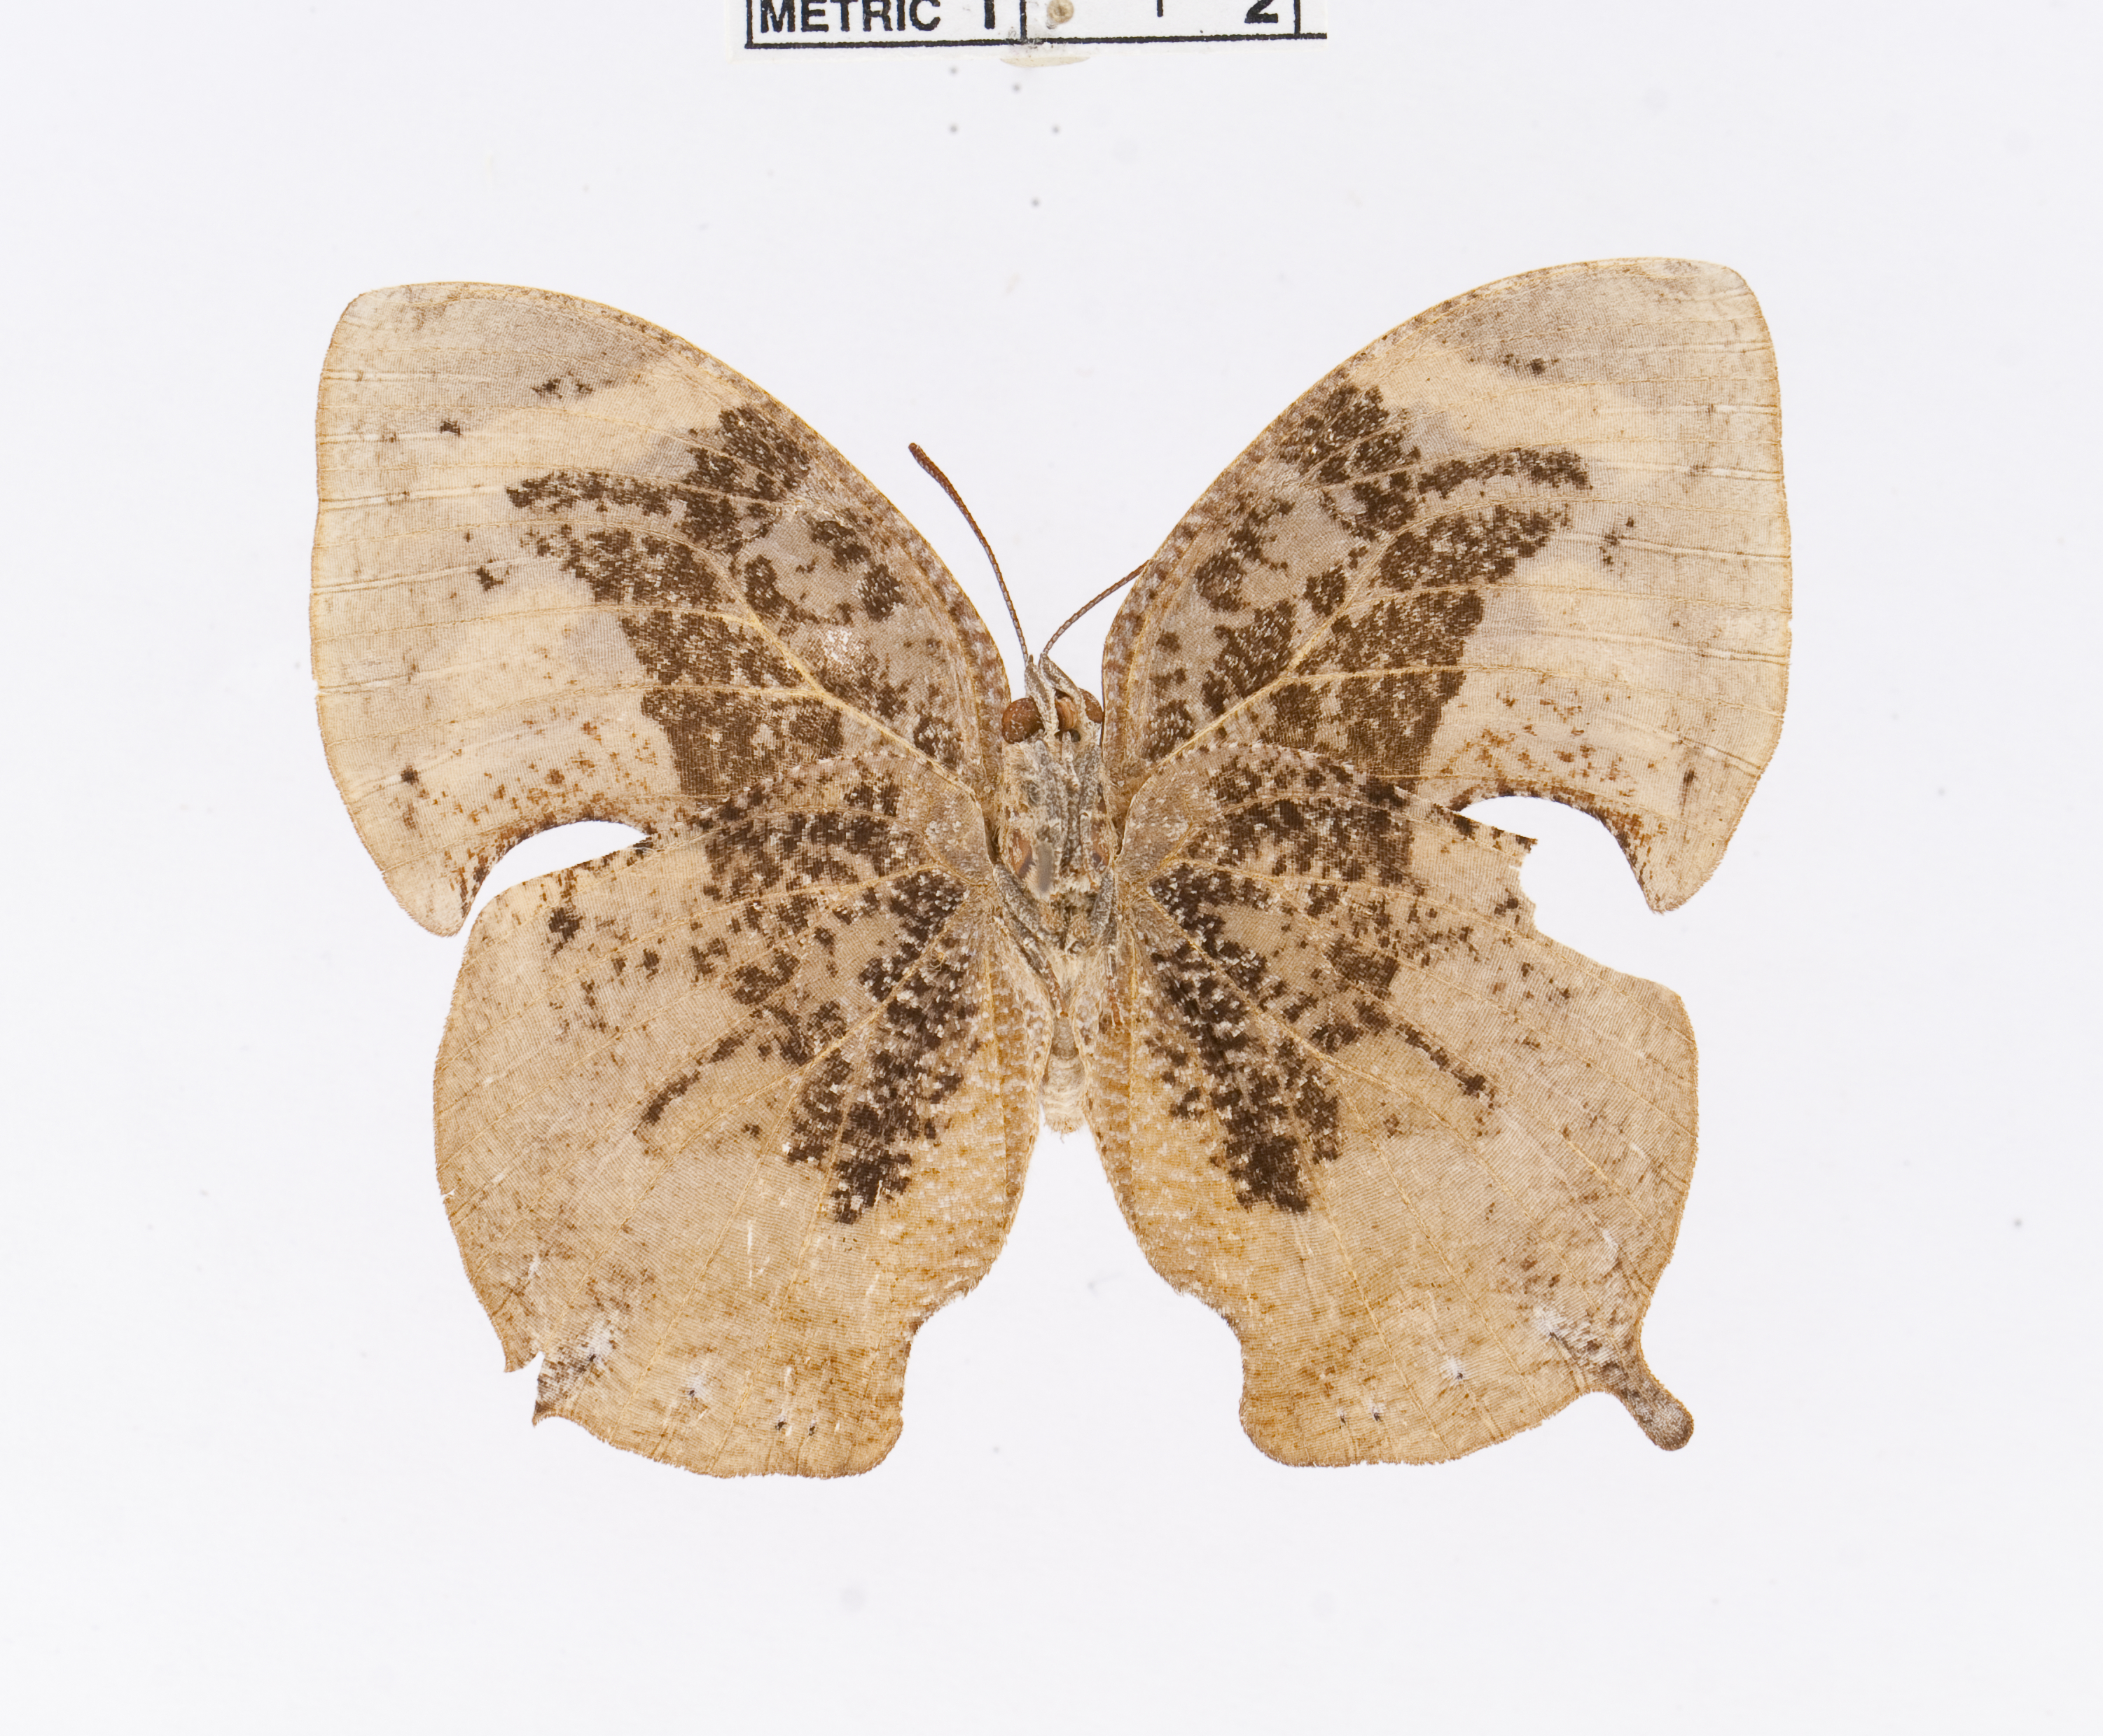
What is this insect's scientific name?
Memphis forreri
